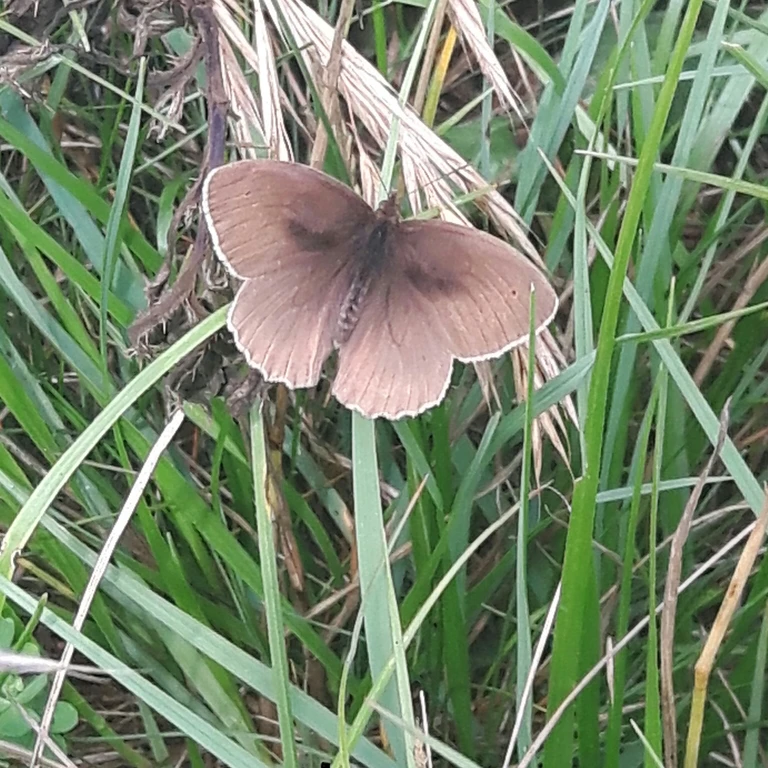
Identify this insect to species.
Maniola jurtina
